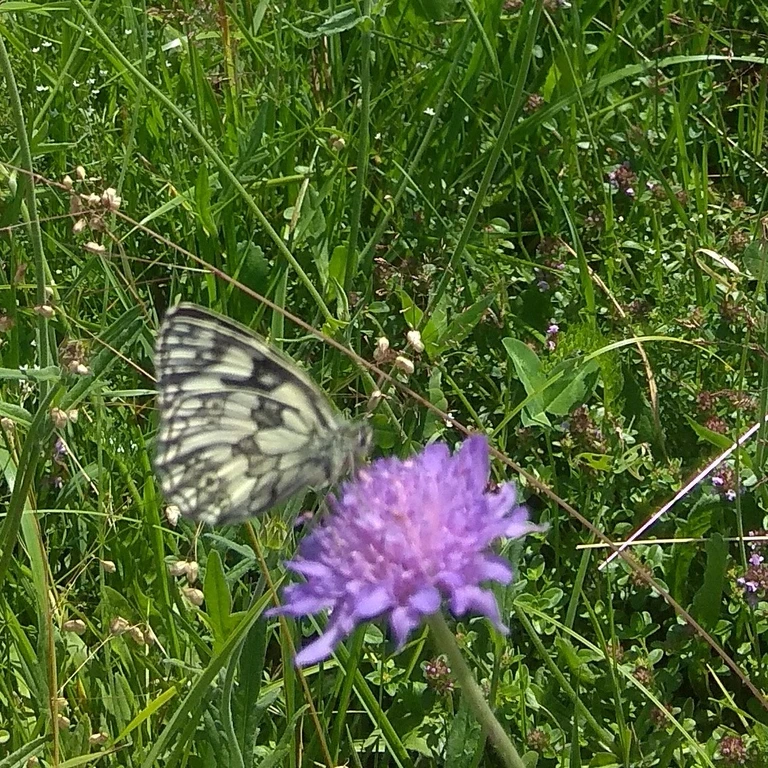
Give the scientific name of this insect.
Melanargia galathea
